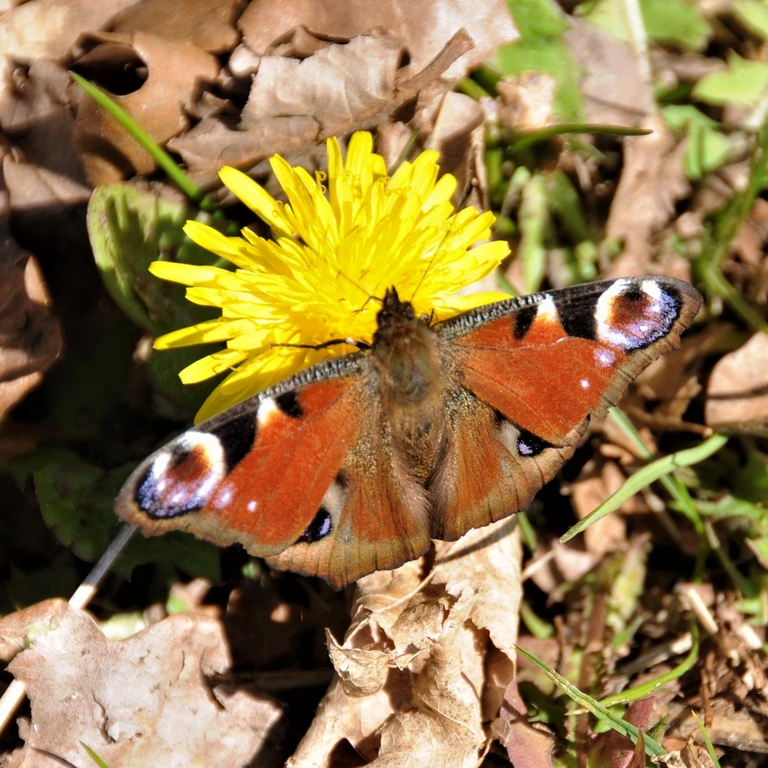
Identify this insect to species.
Aglais io
